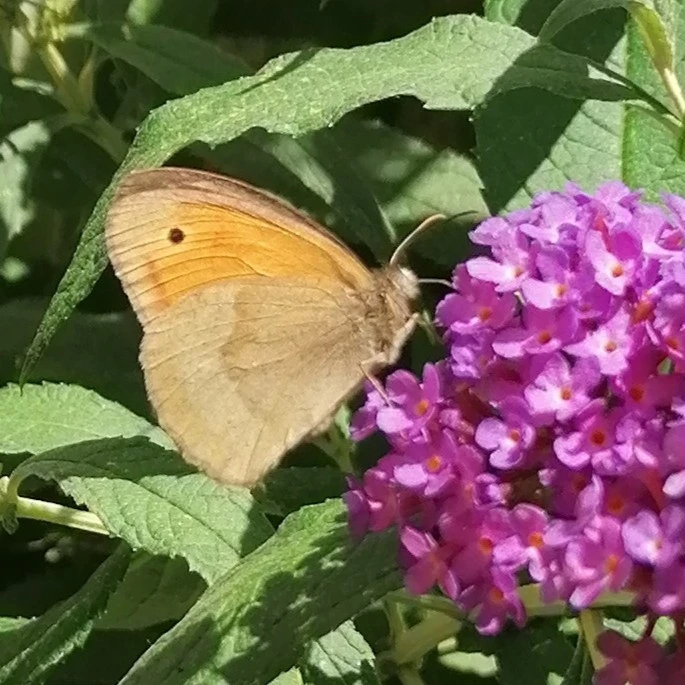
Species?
Maniola jurtina
